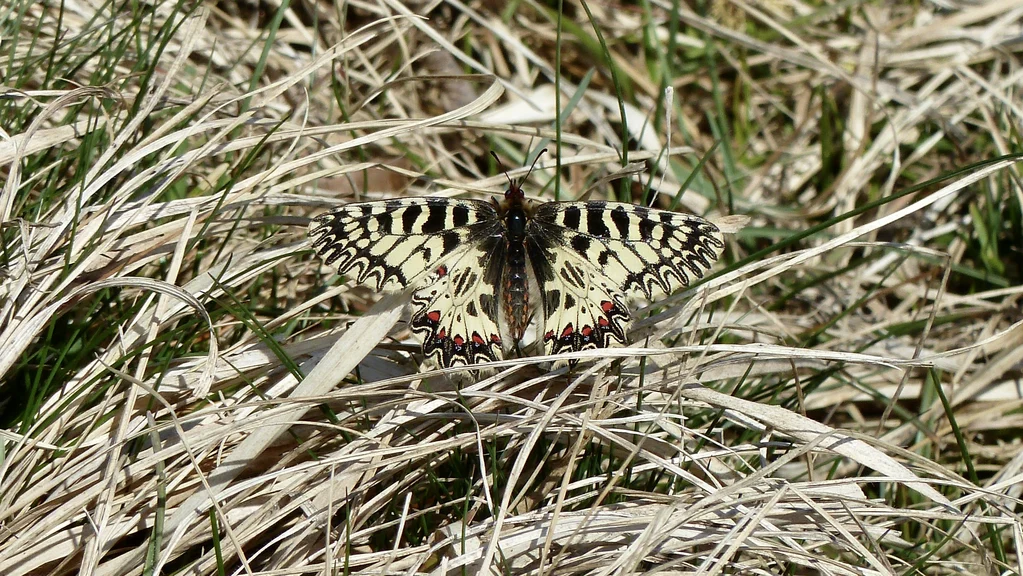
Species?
Zerynthia polyxena
